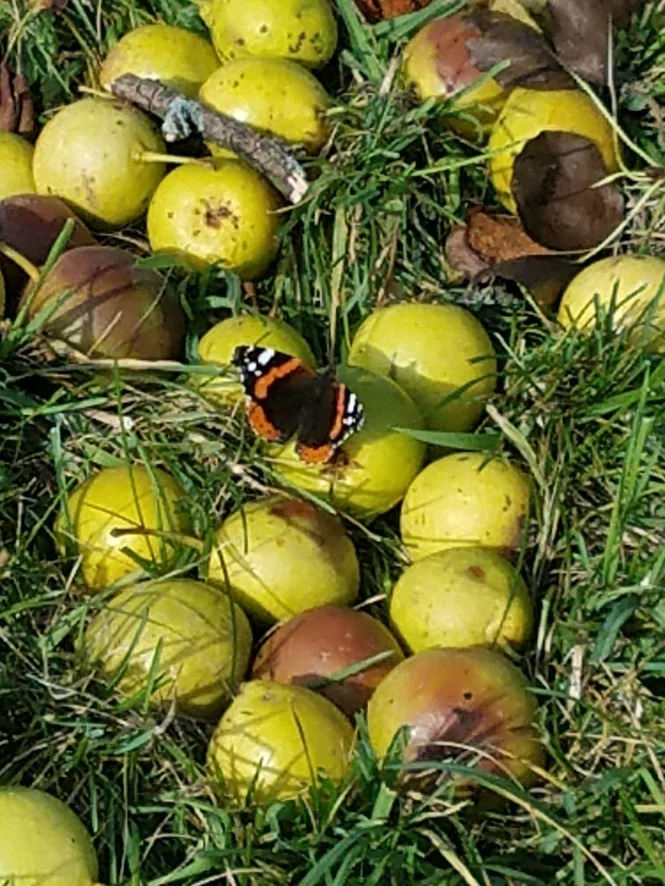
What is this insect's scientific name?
Vanessa atalanta
